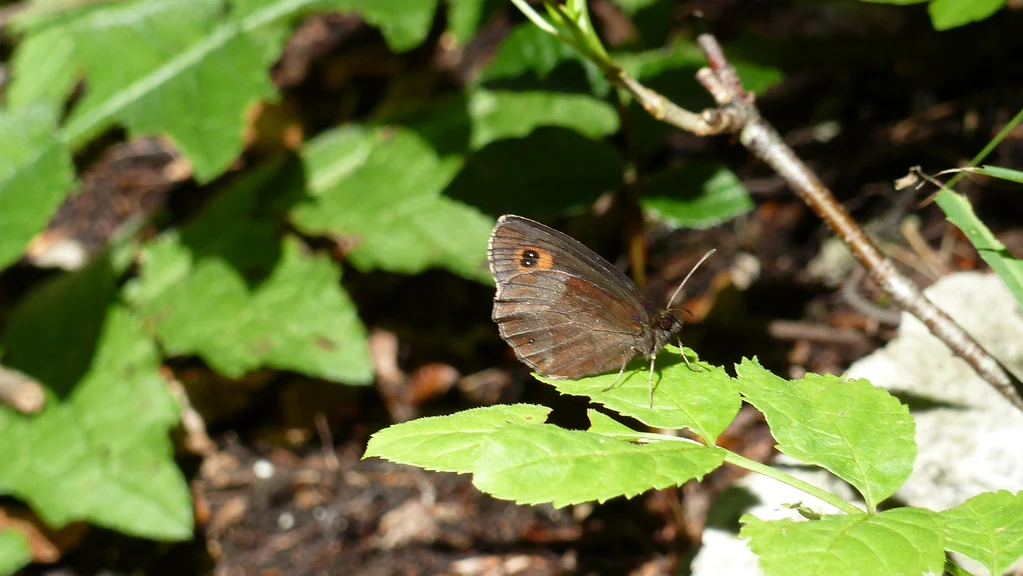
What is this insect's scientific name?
Erebia aethiops
